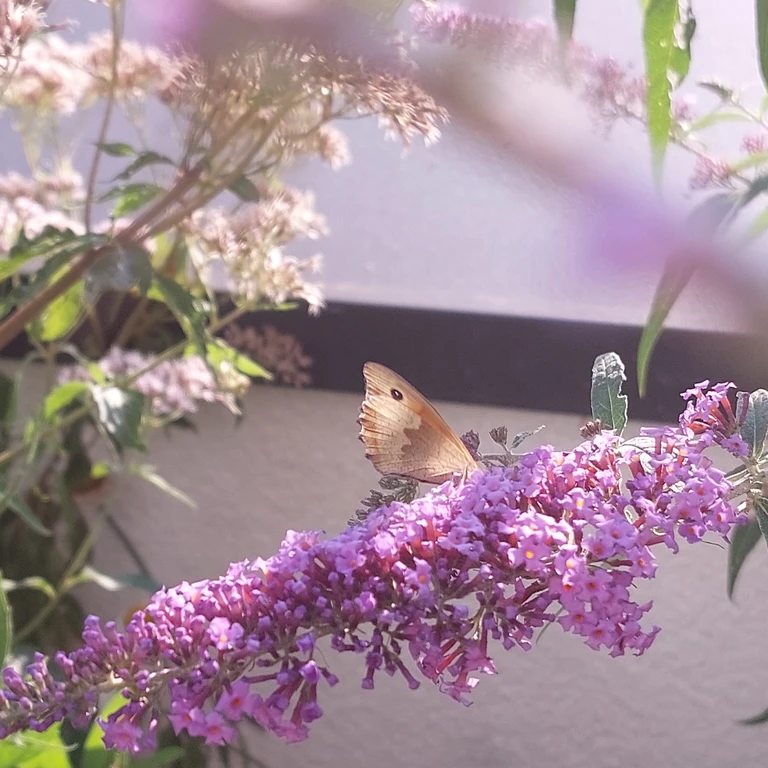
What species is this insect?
Maniola jurtina
